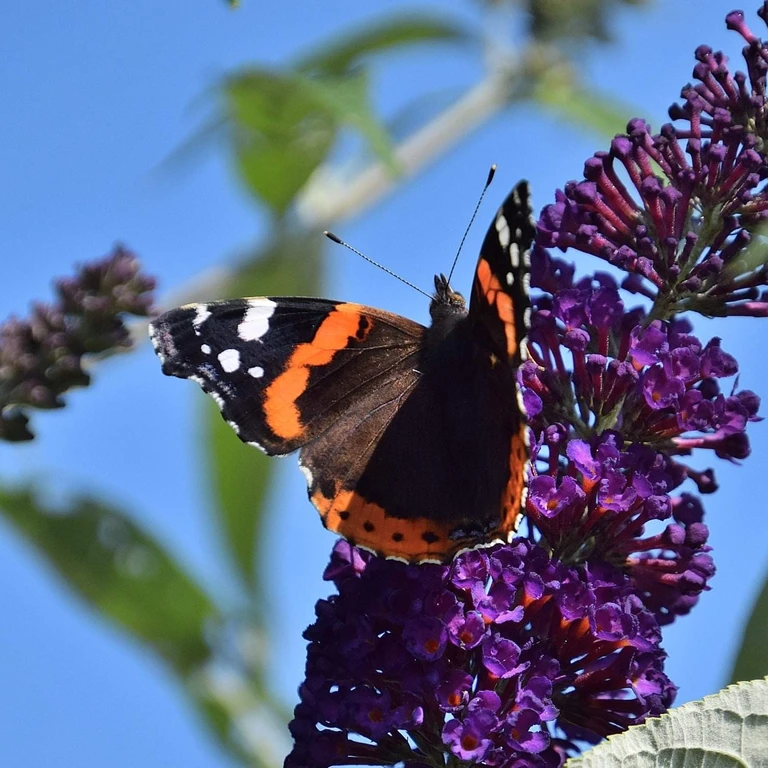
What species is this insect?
Vanessa atalanta
